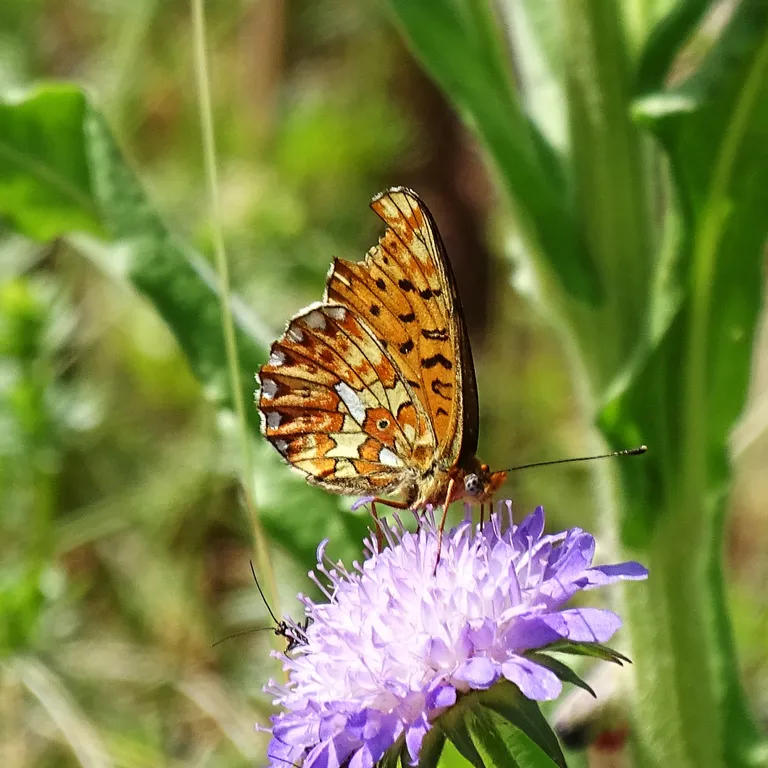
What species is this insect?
Boloria euphrosyne (also Clossiana euphrosyne)
